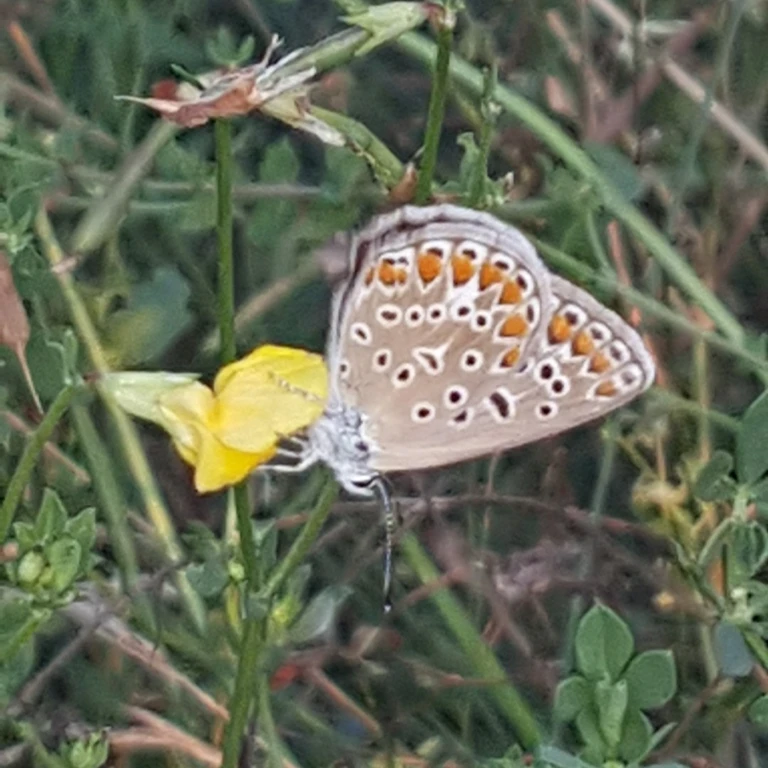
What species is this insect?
Polyommatus icarus
